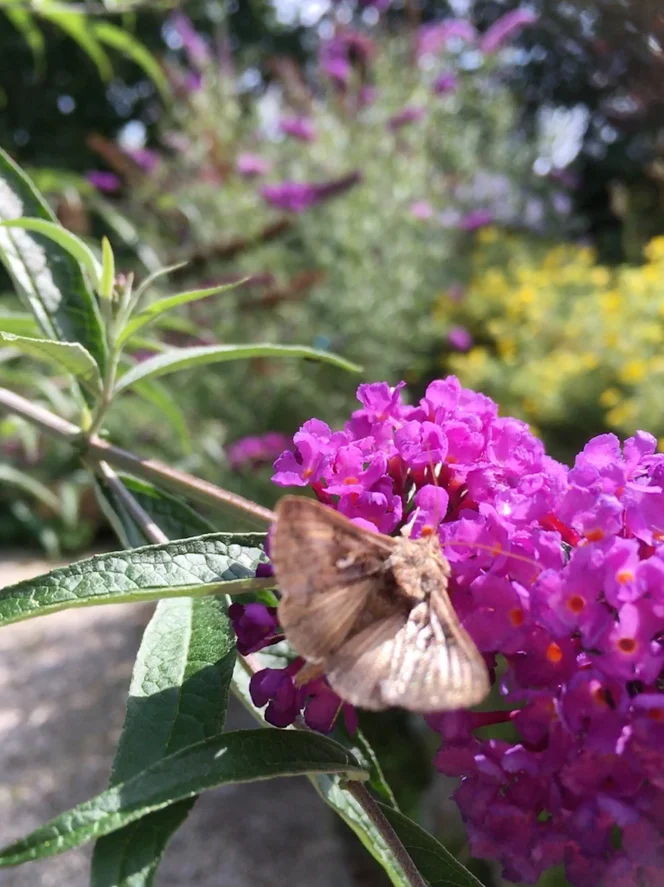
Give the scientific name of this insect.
Autographa gamma
